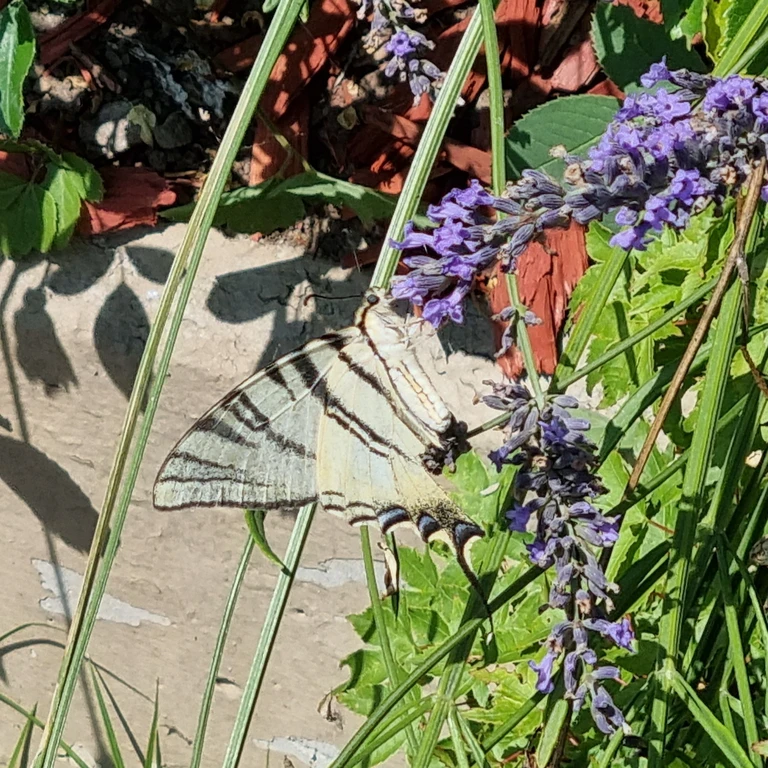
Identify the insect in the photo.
Iphiclides podalirius
